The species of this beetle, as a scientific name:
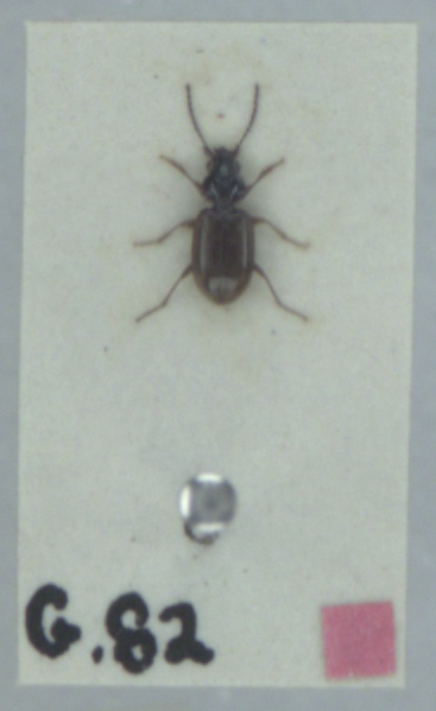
Bembidion lunulatum
